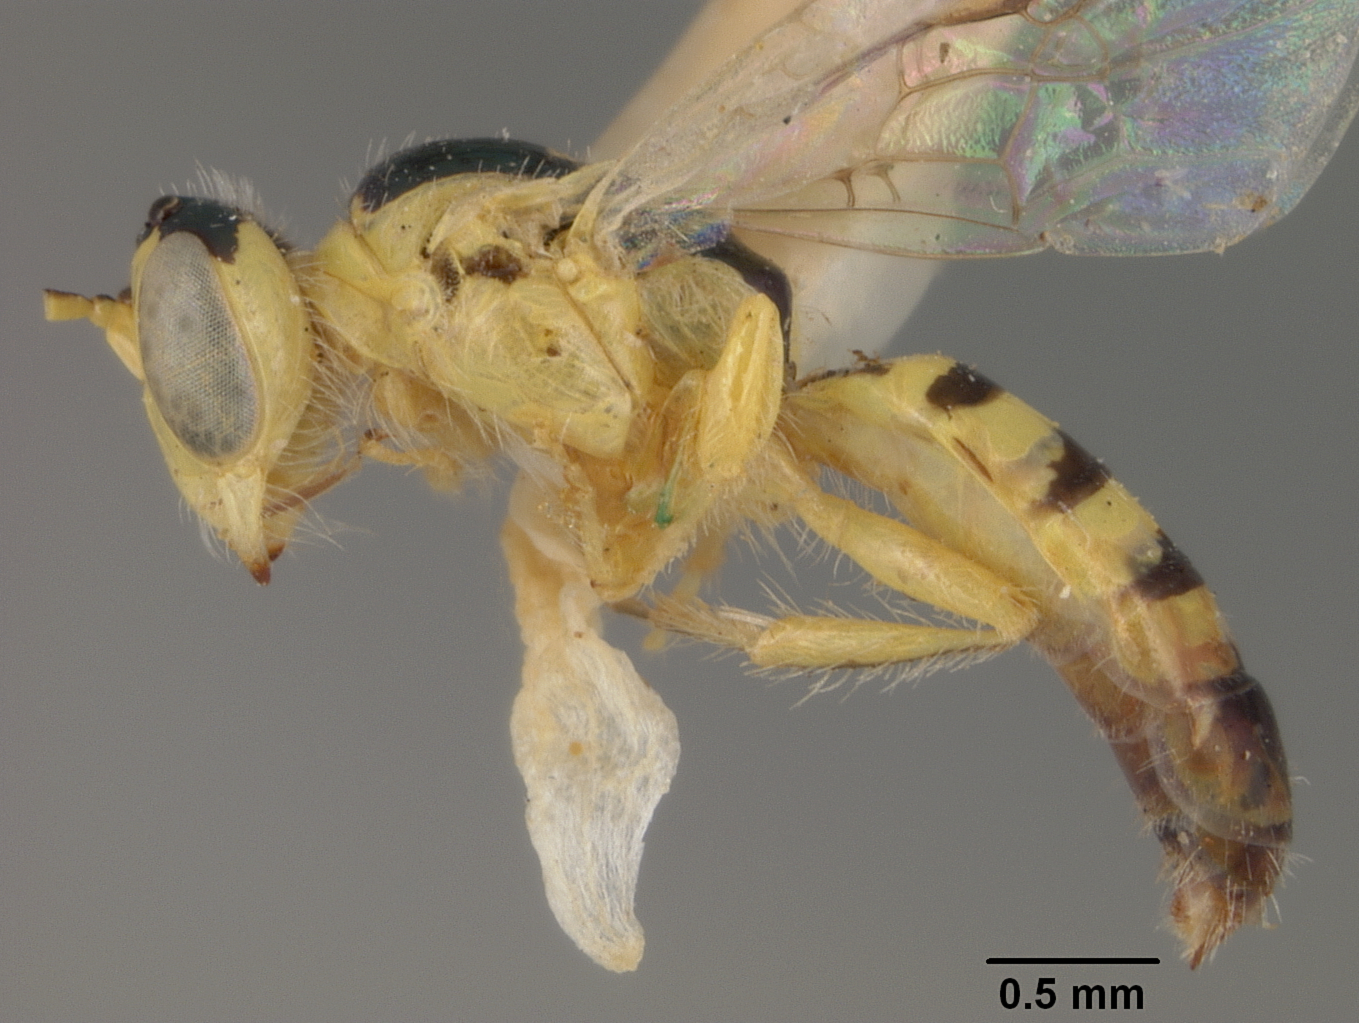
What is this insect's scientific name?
Perdita luciae
